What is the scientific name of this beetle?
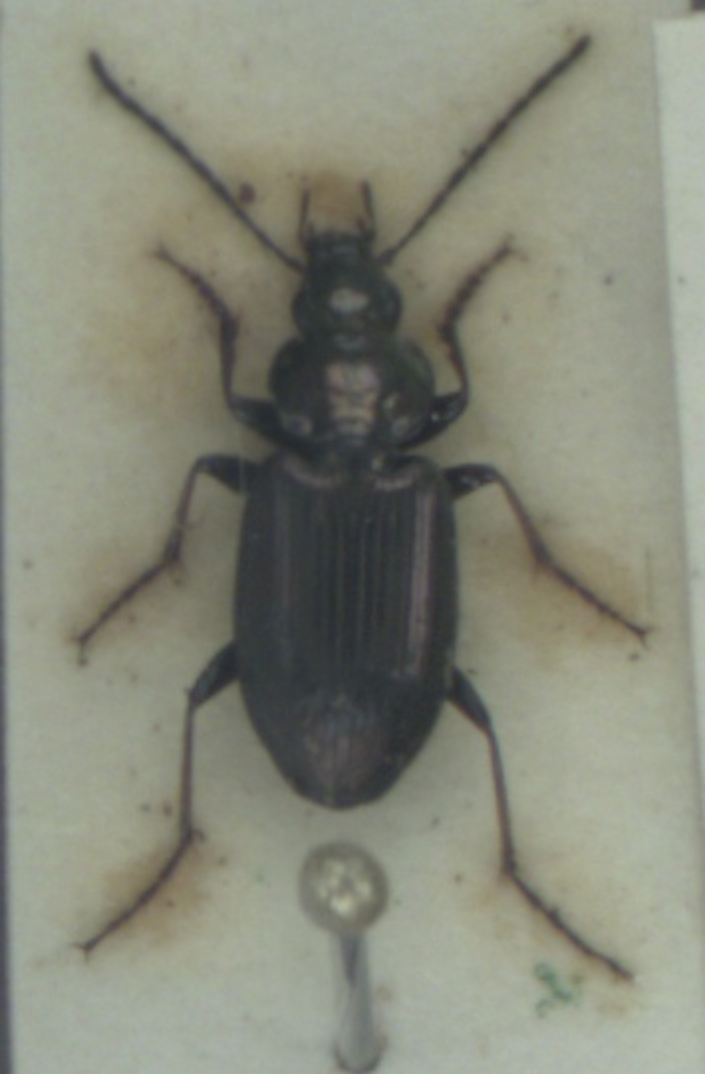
Agonum muelleri
